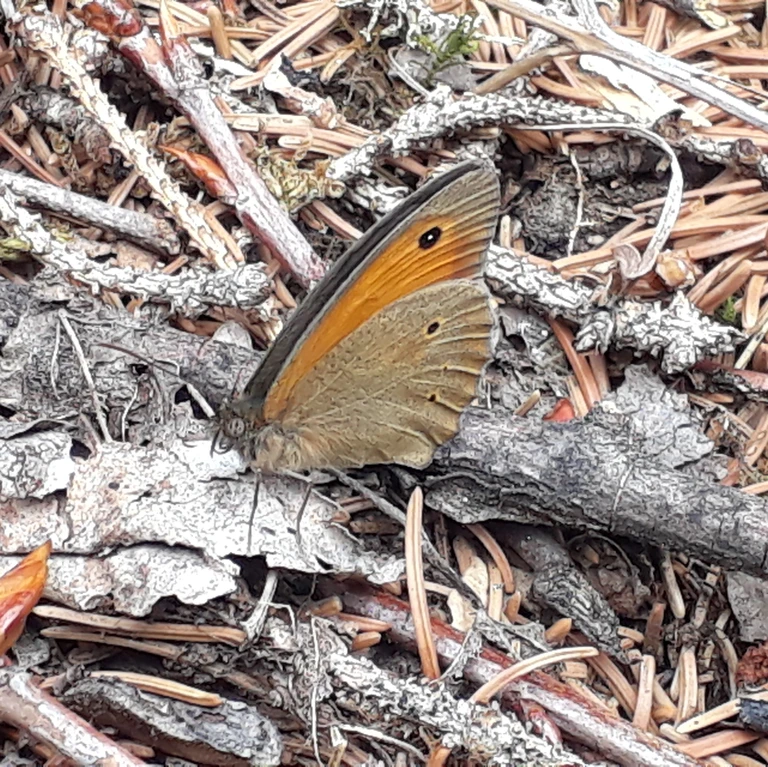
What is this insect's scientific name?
Maniola jurtina
